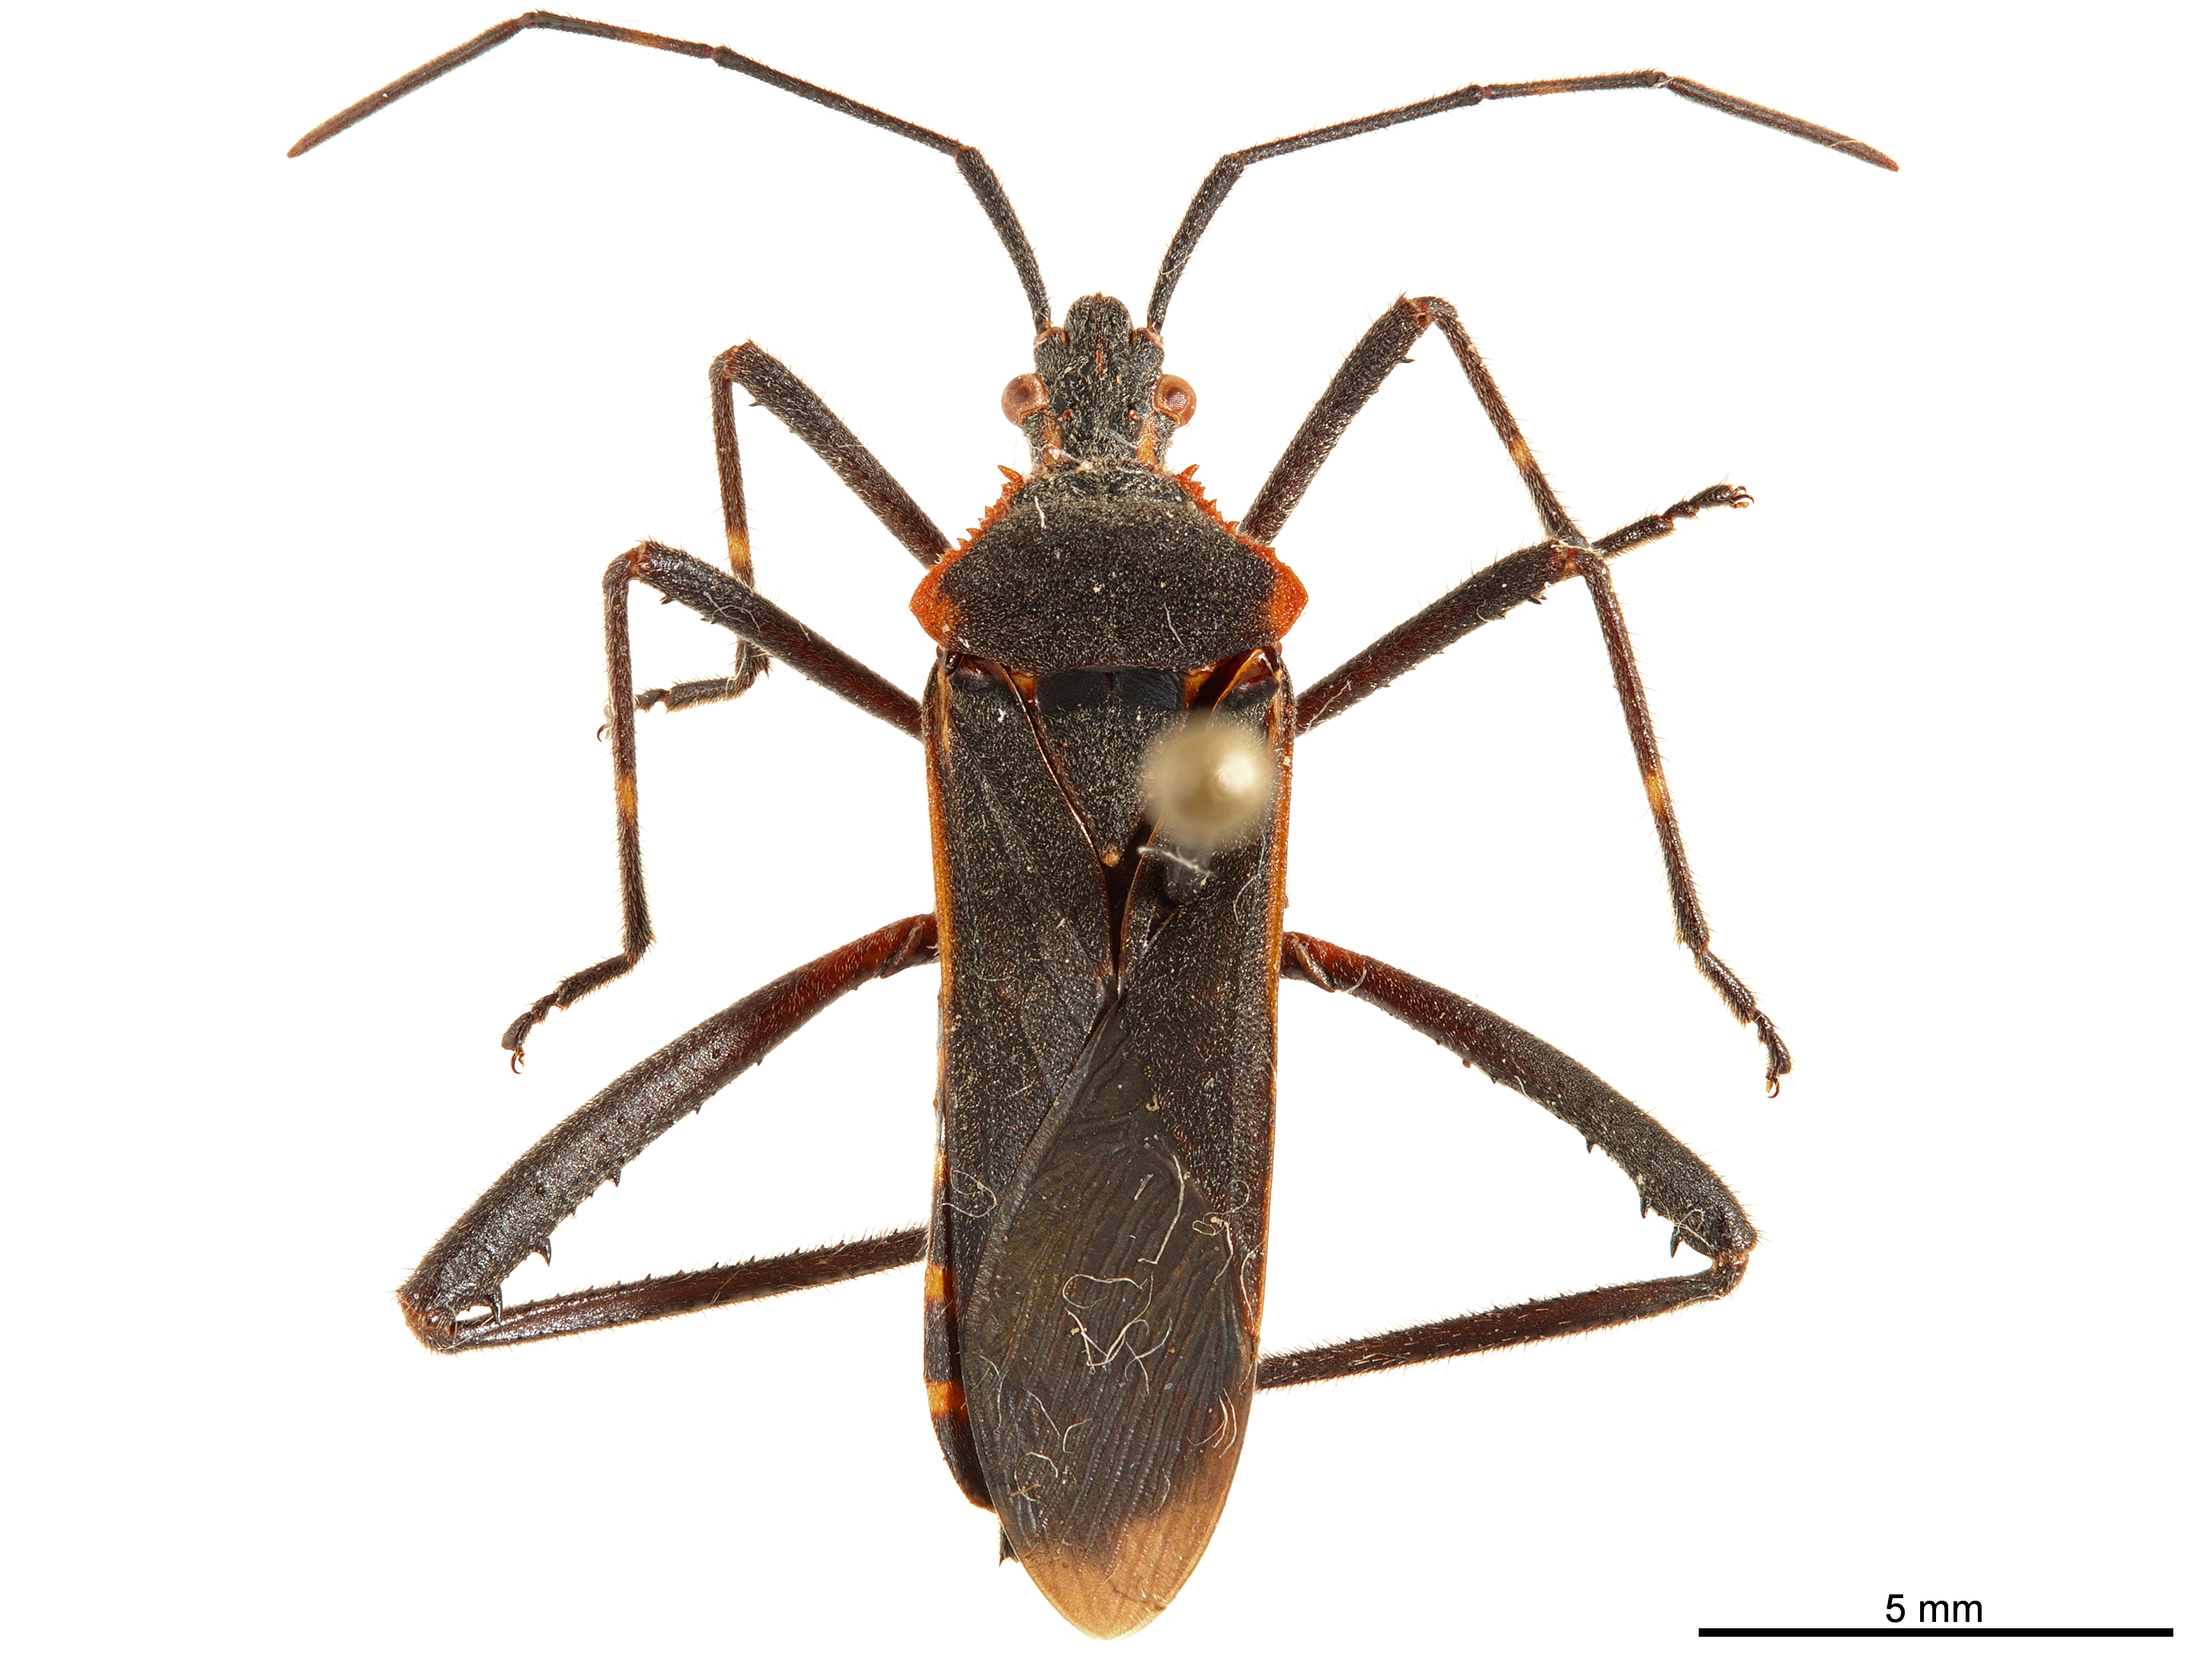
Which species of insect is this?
Phthia picta
